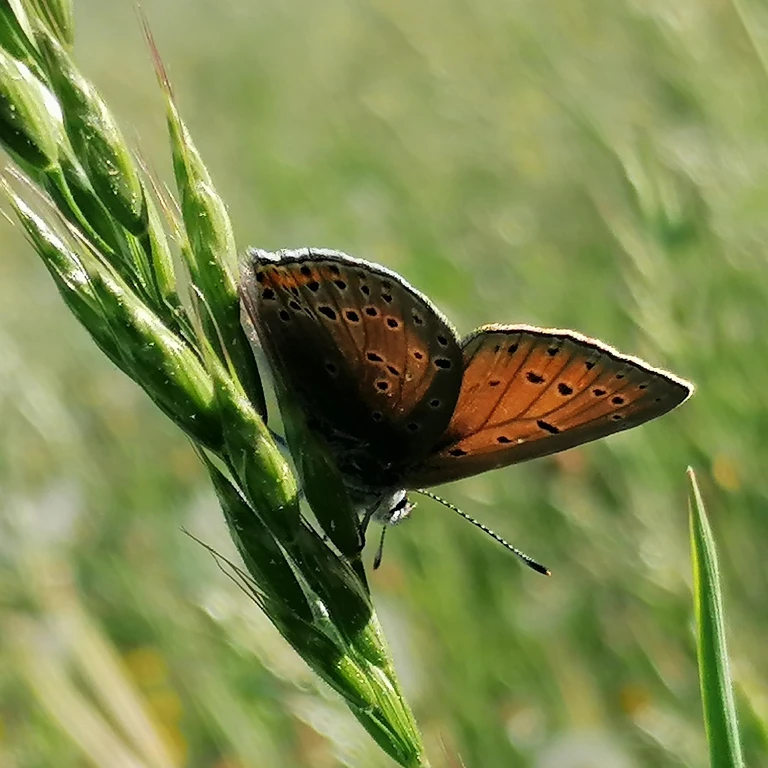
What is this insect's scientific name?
Lycaena hippothoe (also Palaeochrysophanus hippothoe)
